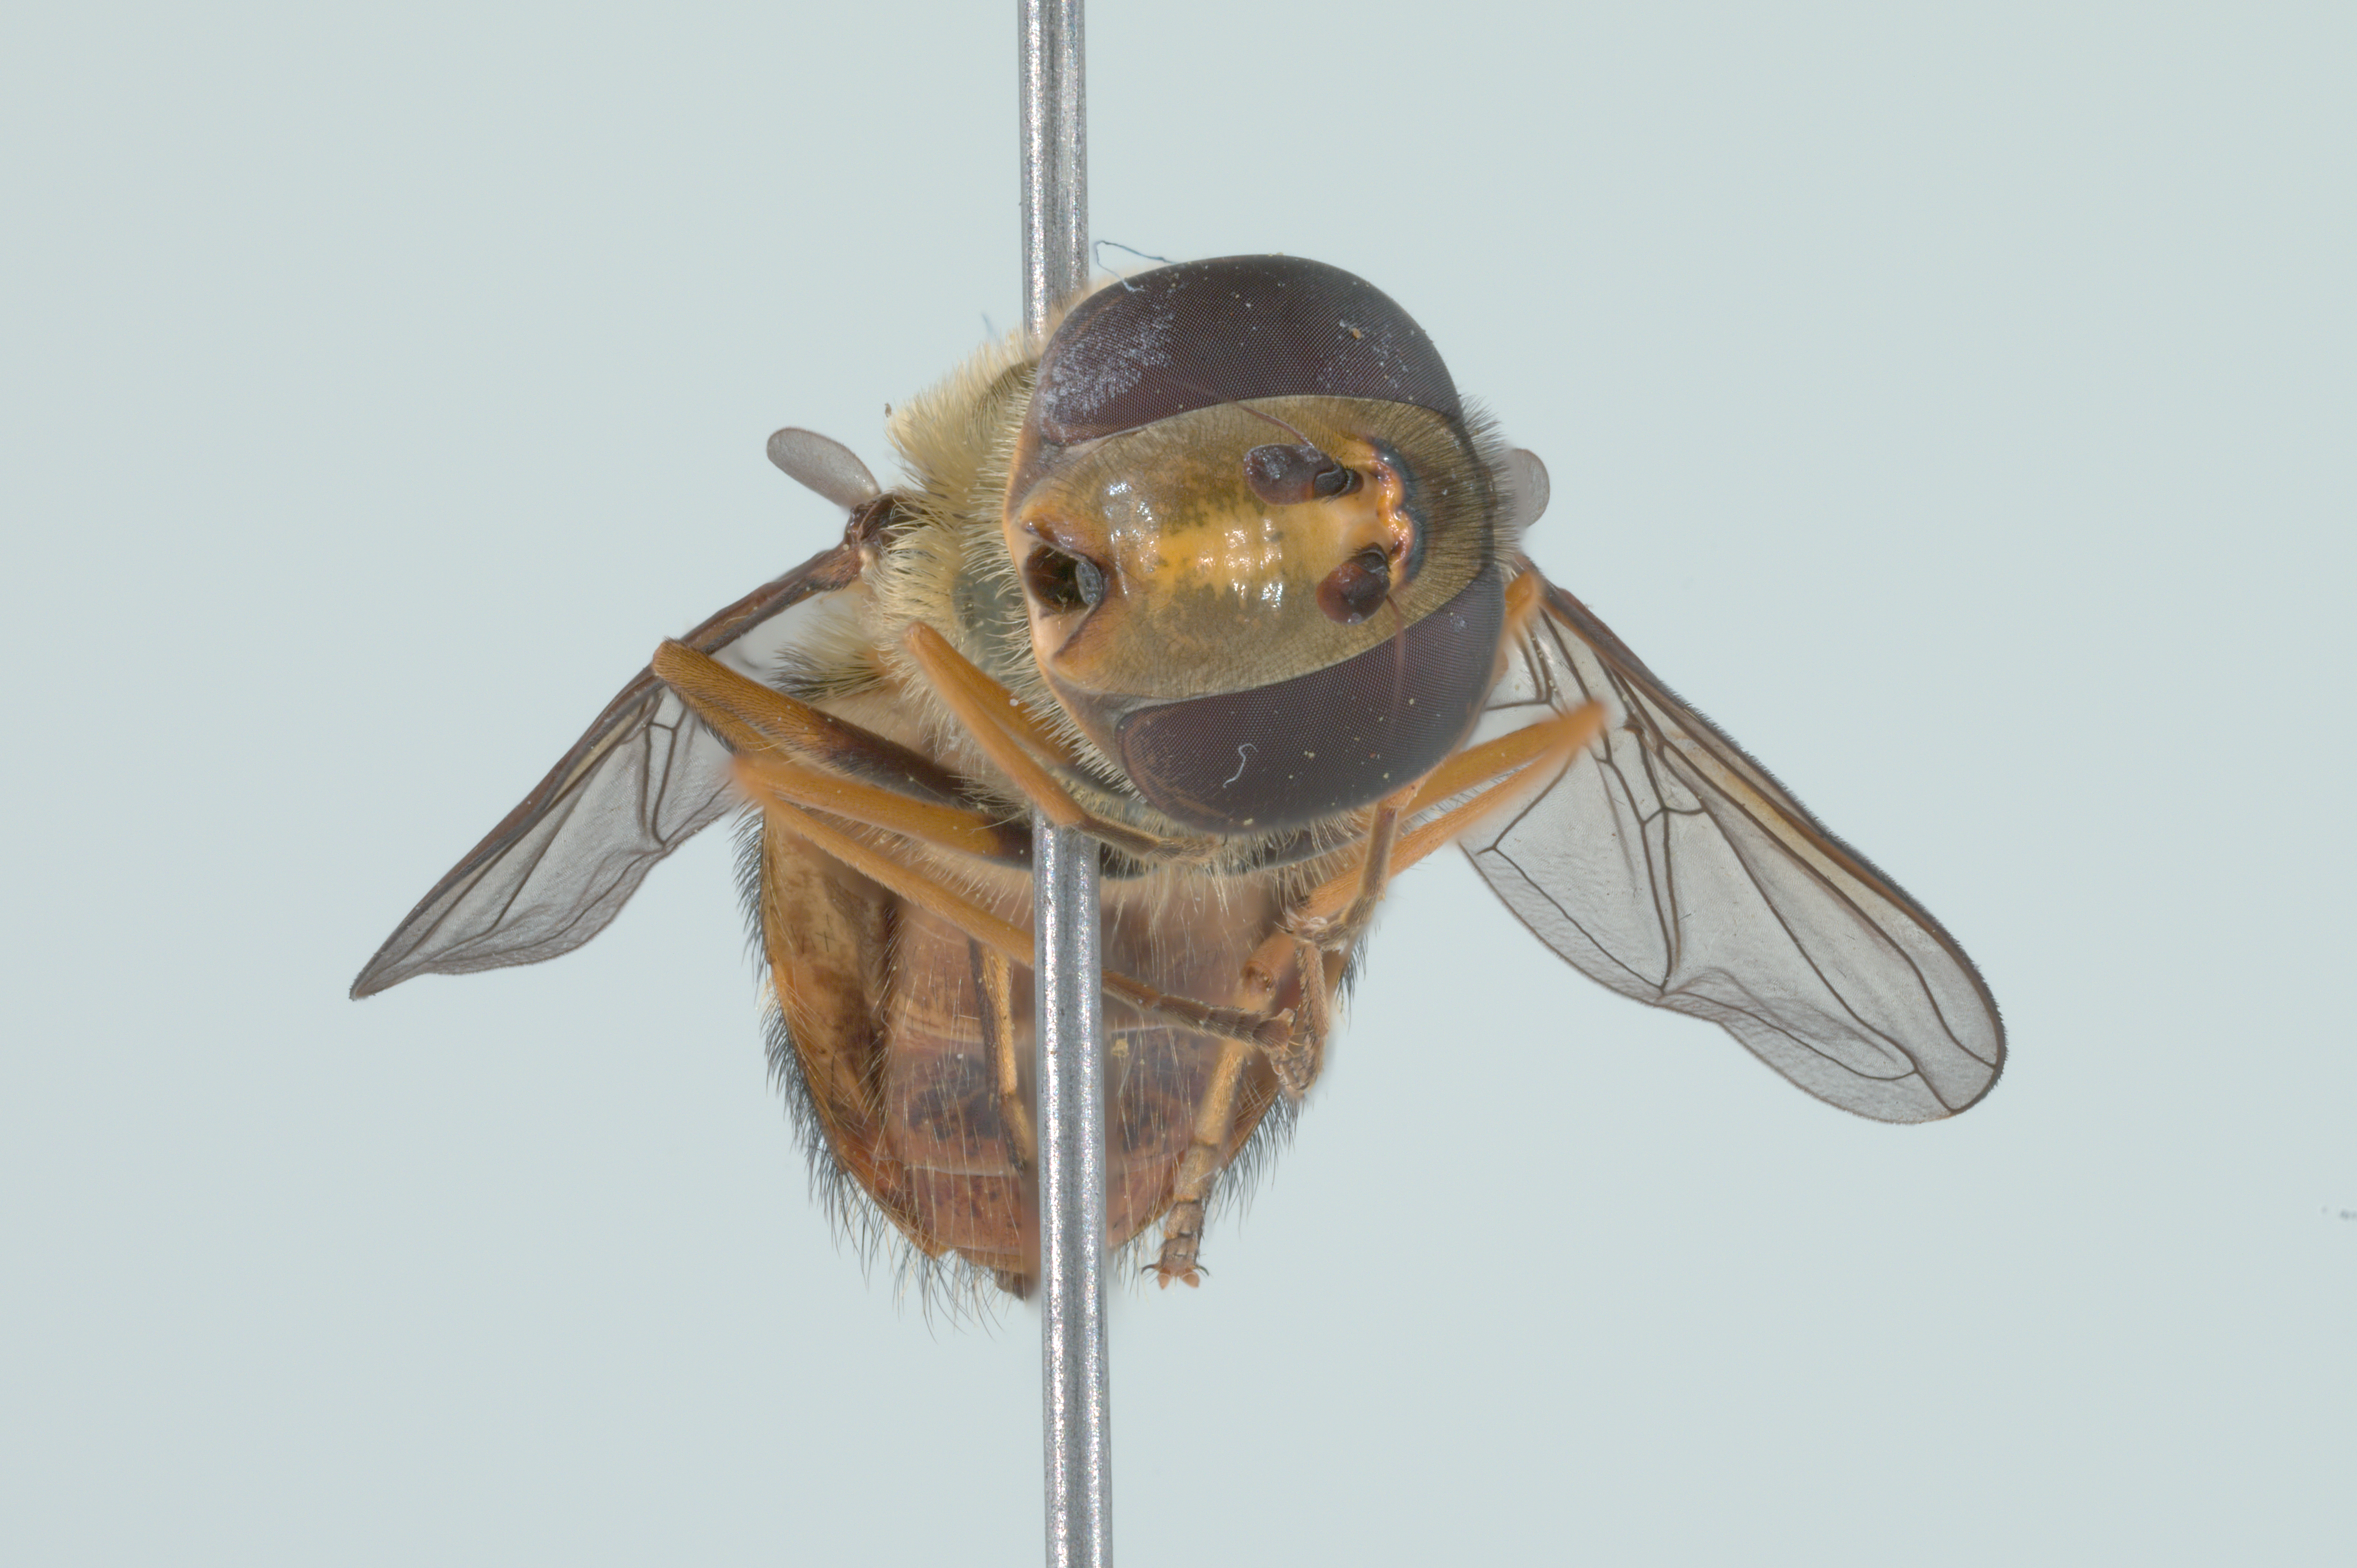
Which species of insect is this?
Syrphus torvus
